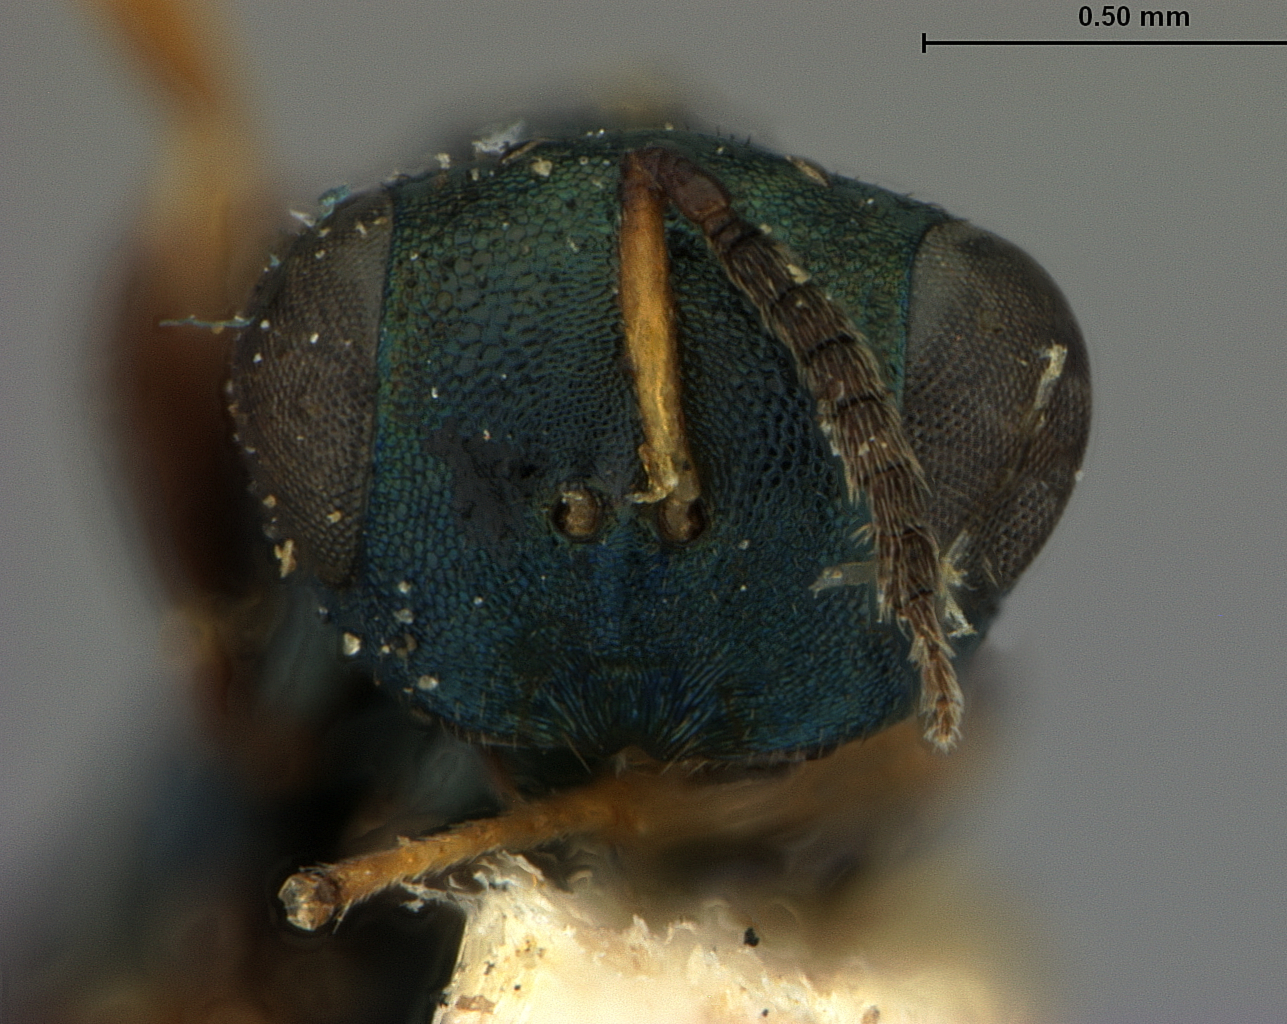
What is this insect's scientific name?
Tomicobia tibialis
